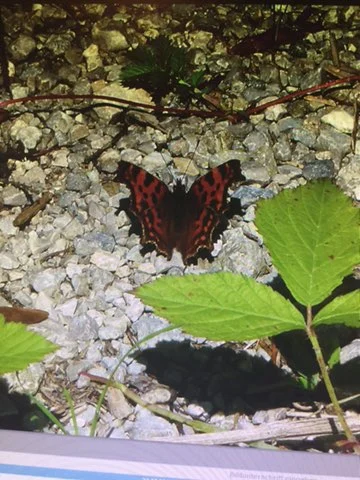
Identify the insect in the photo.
Polygonia c-album
